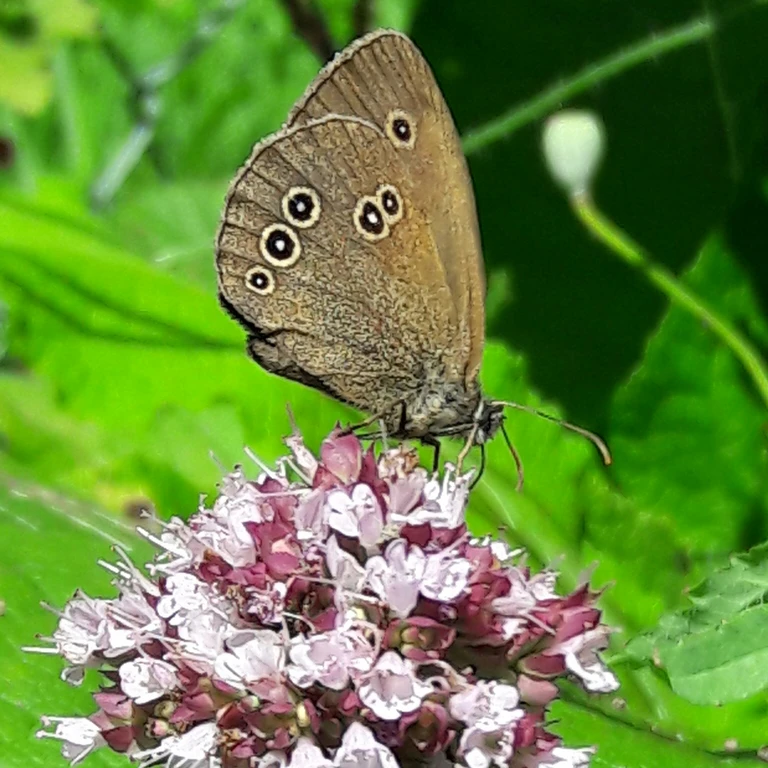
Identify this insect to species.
Aphantopus hyperantus
